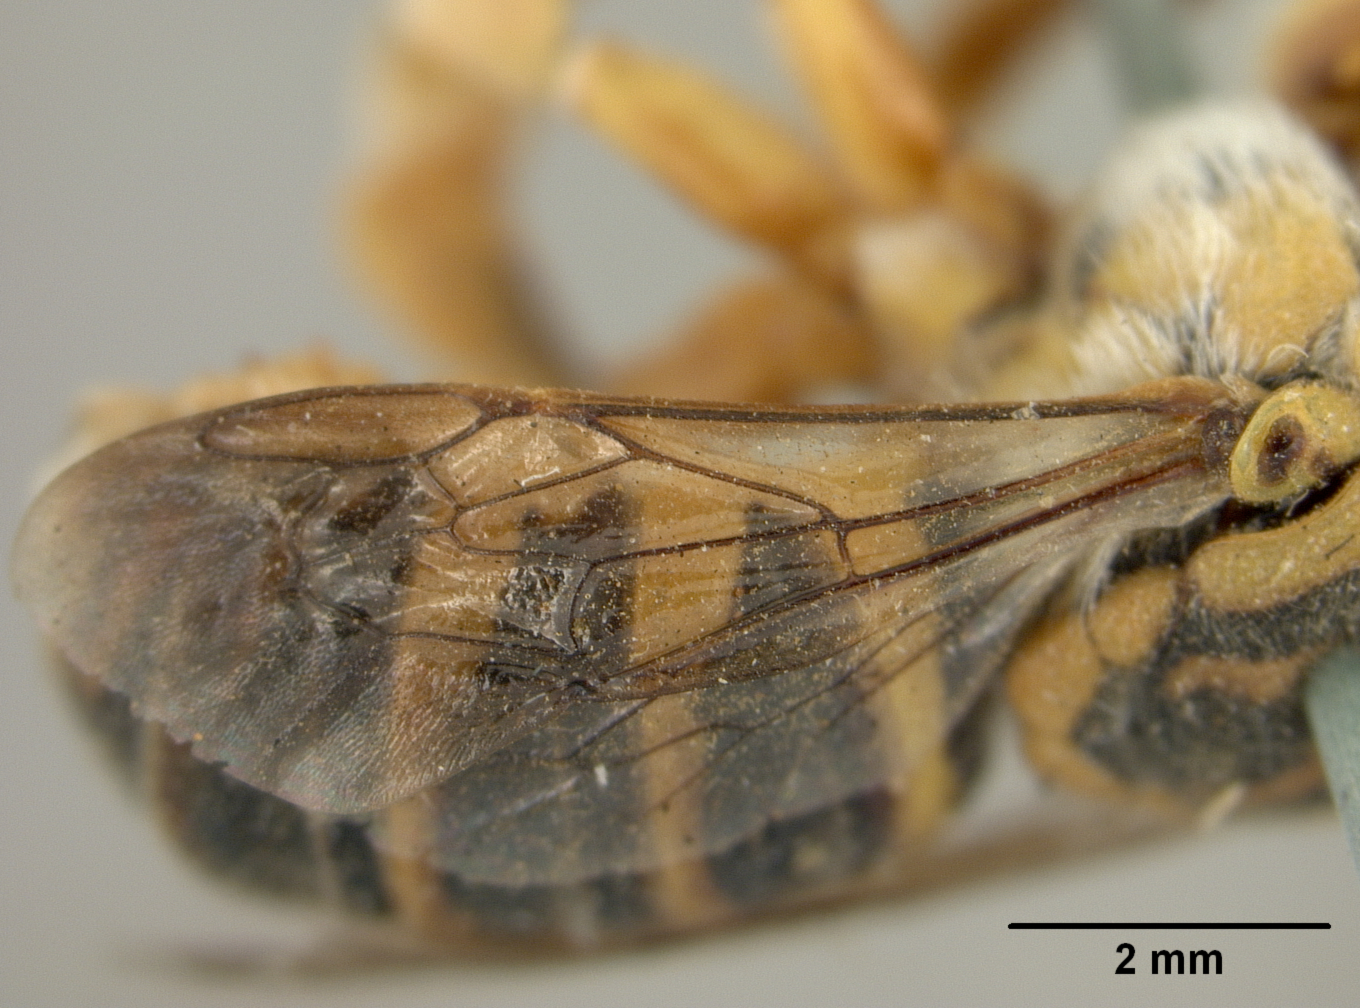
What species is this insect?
Anthidium larreae
